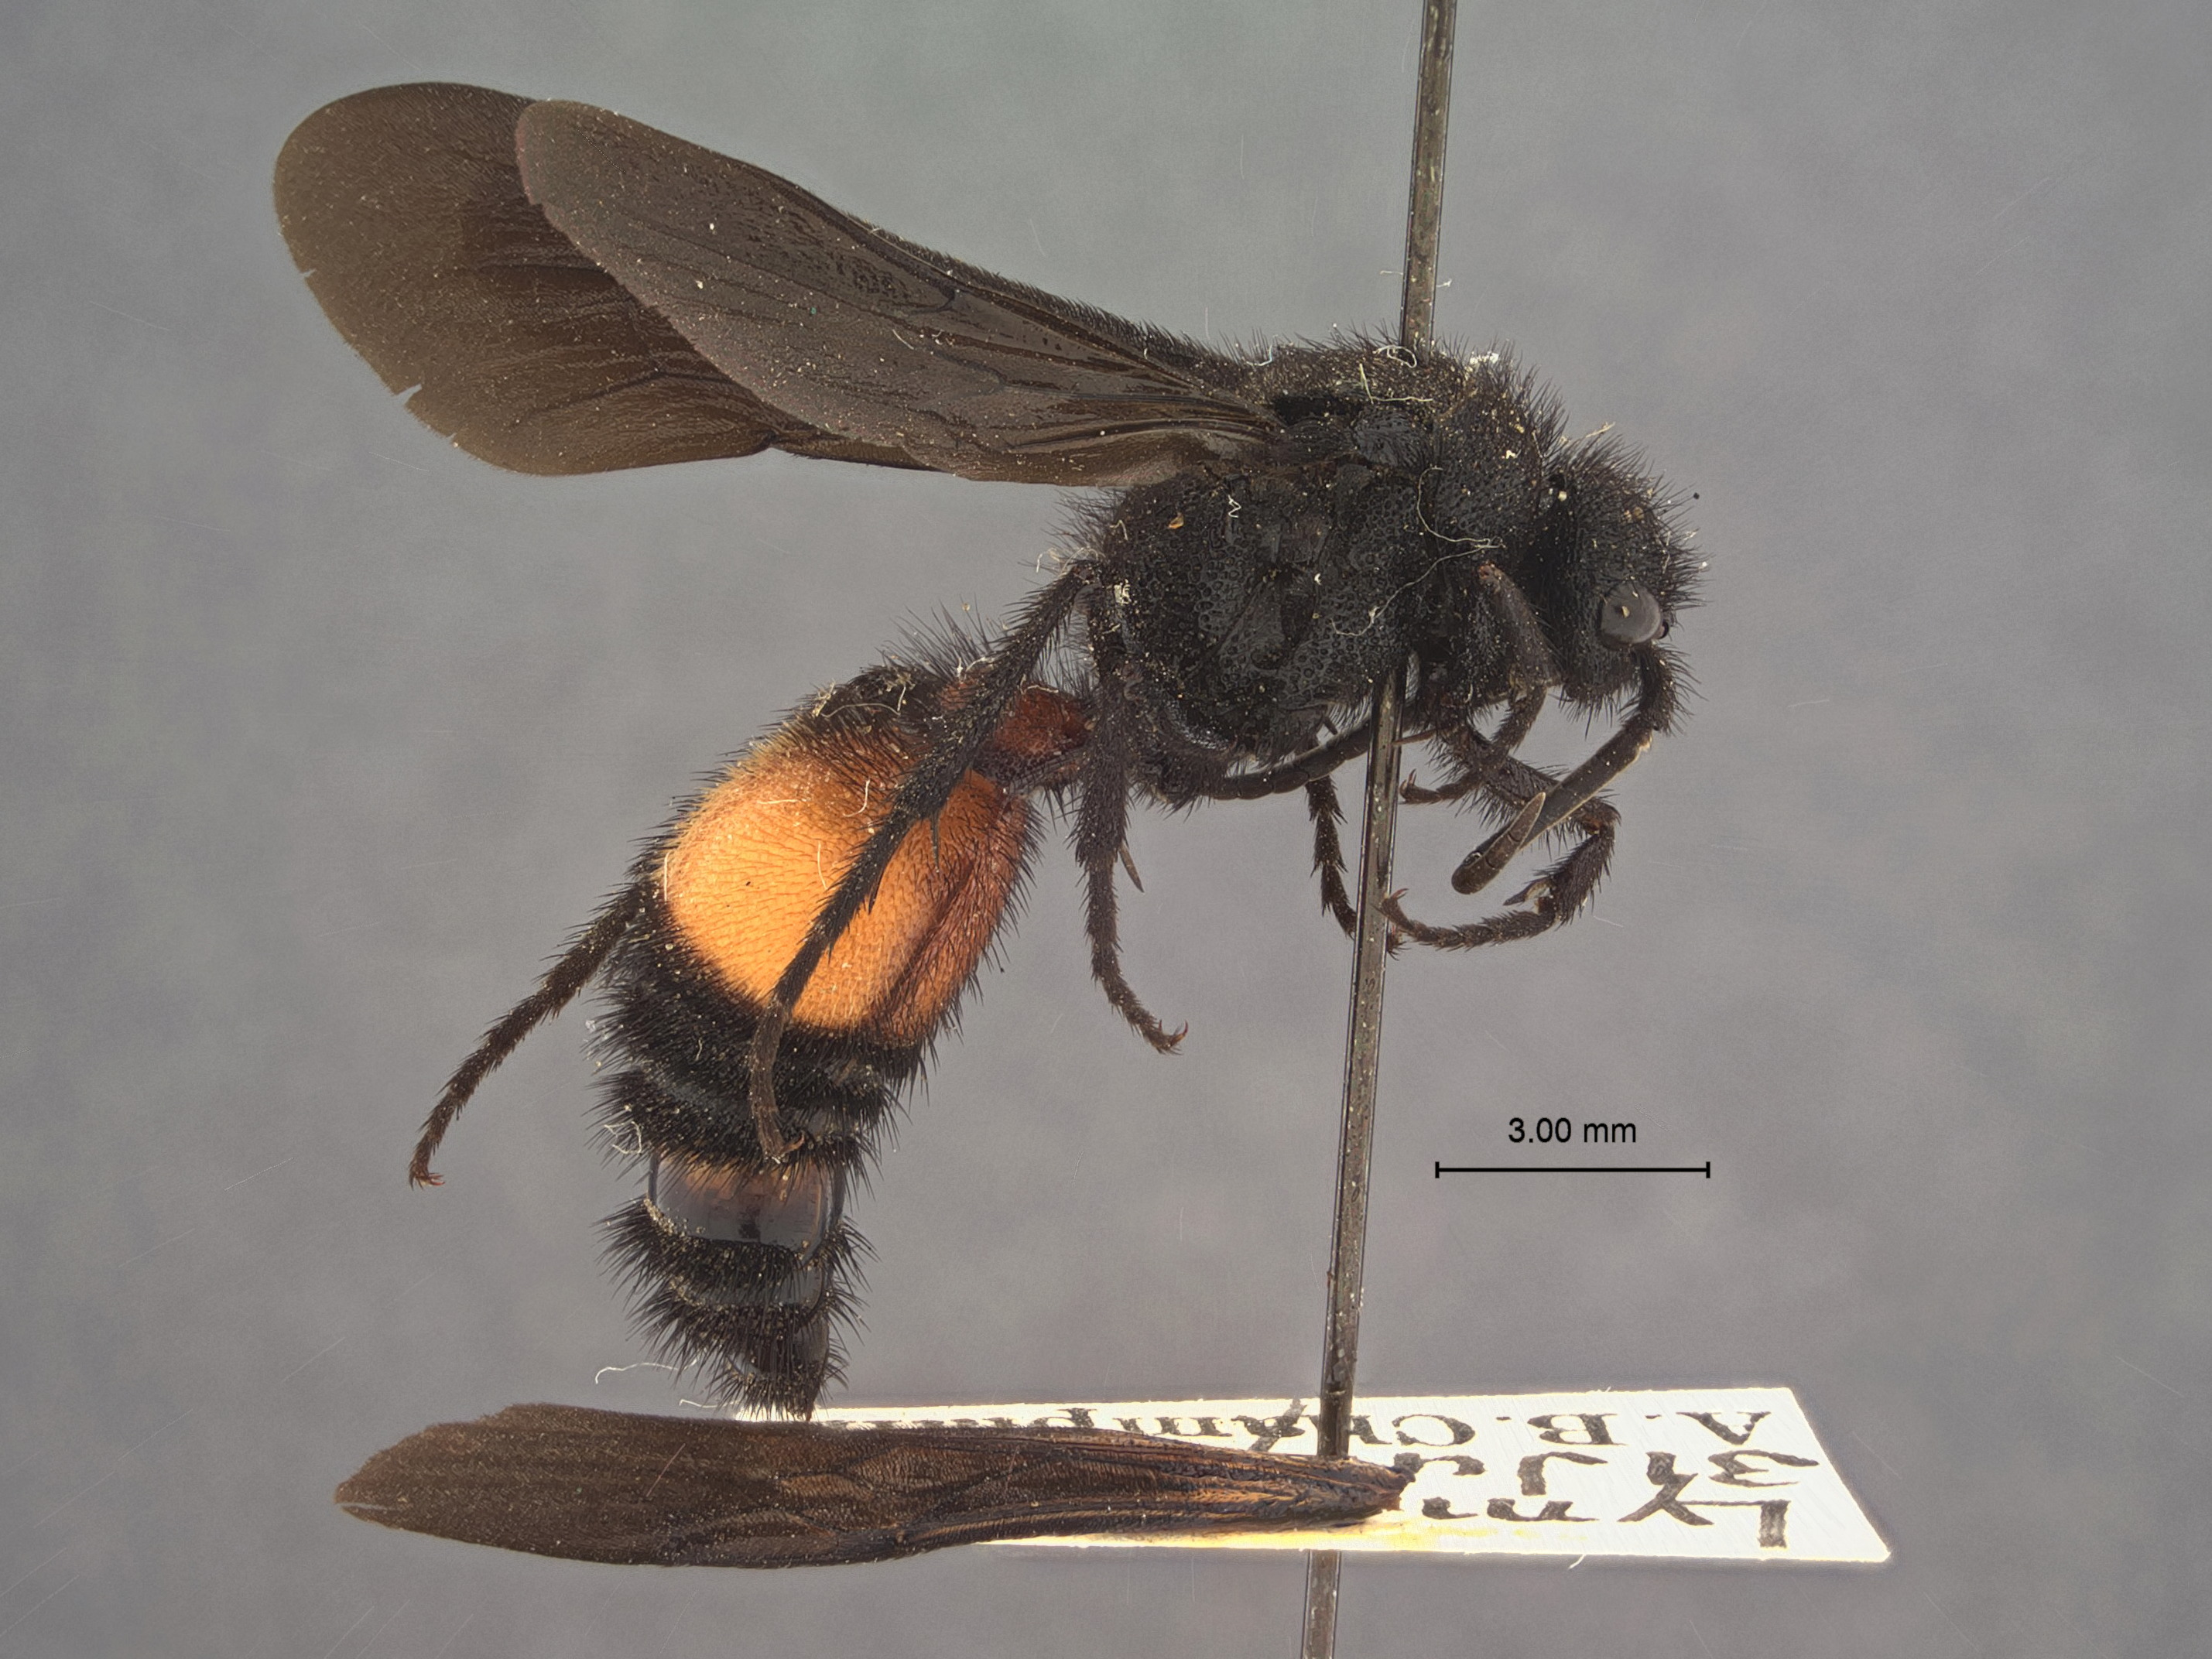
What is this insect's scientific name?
Pycnomutilla harmoniiformis
